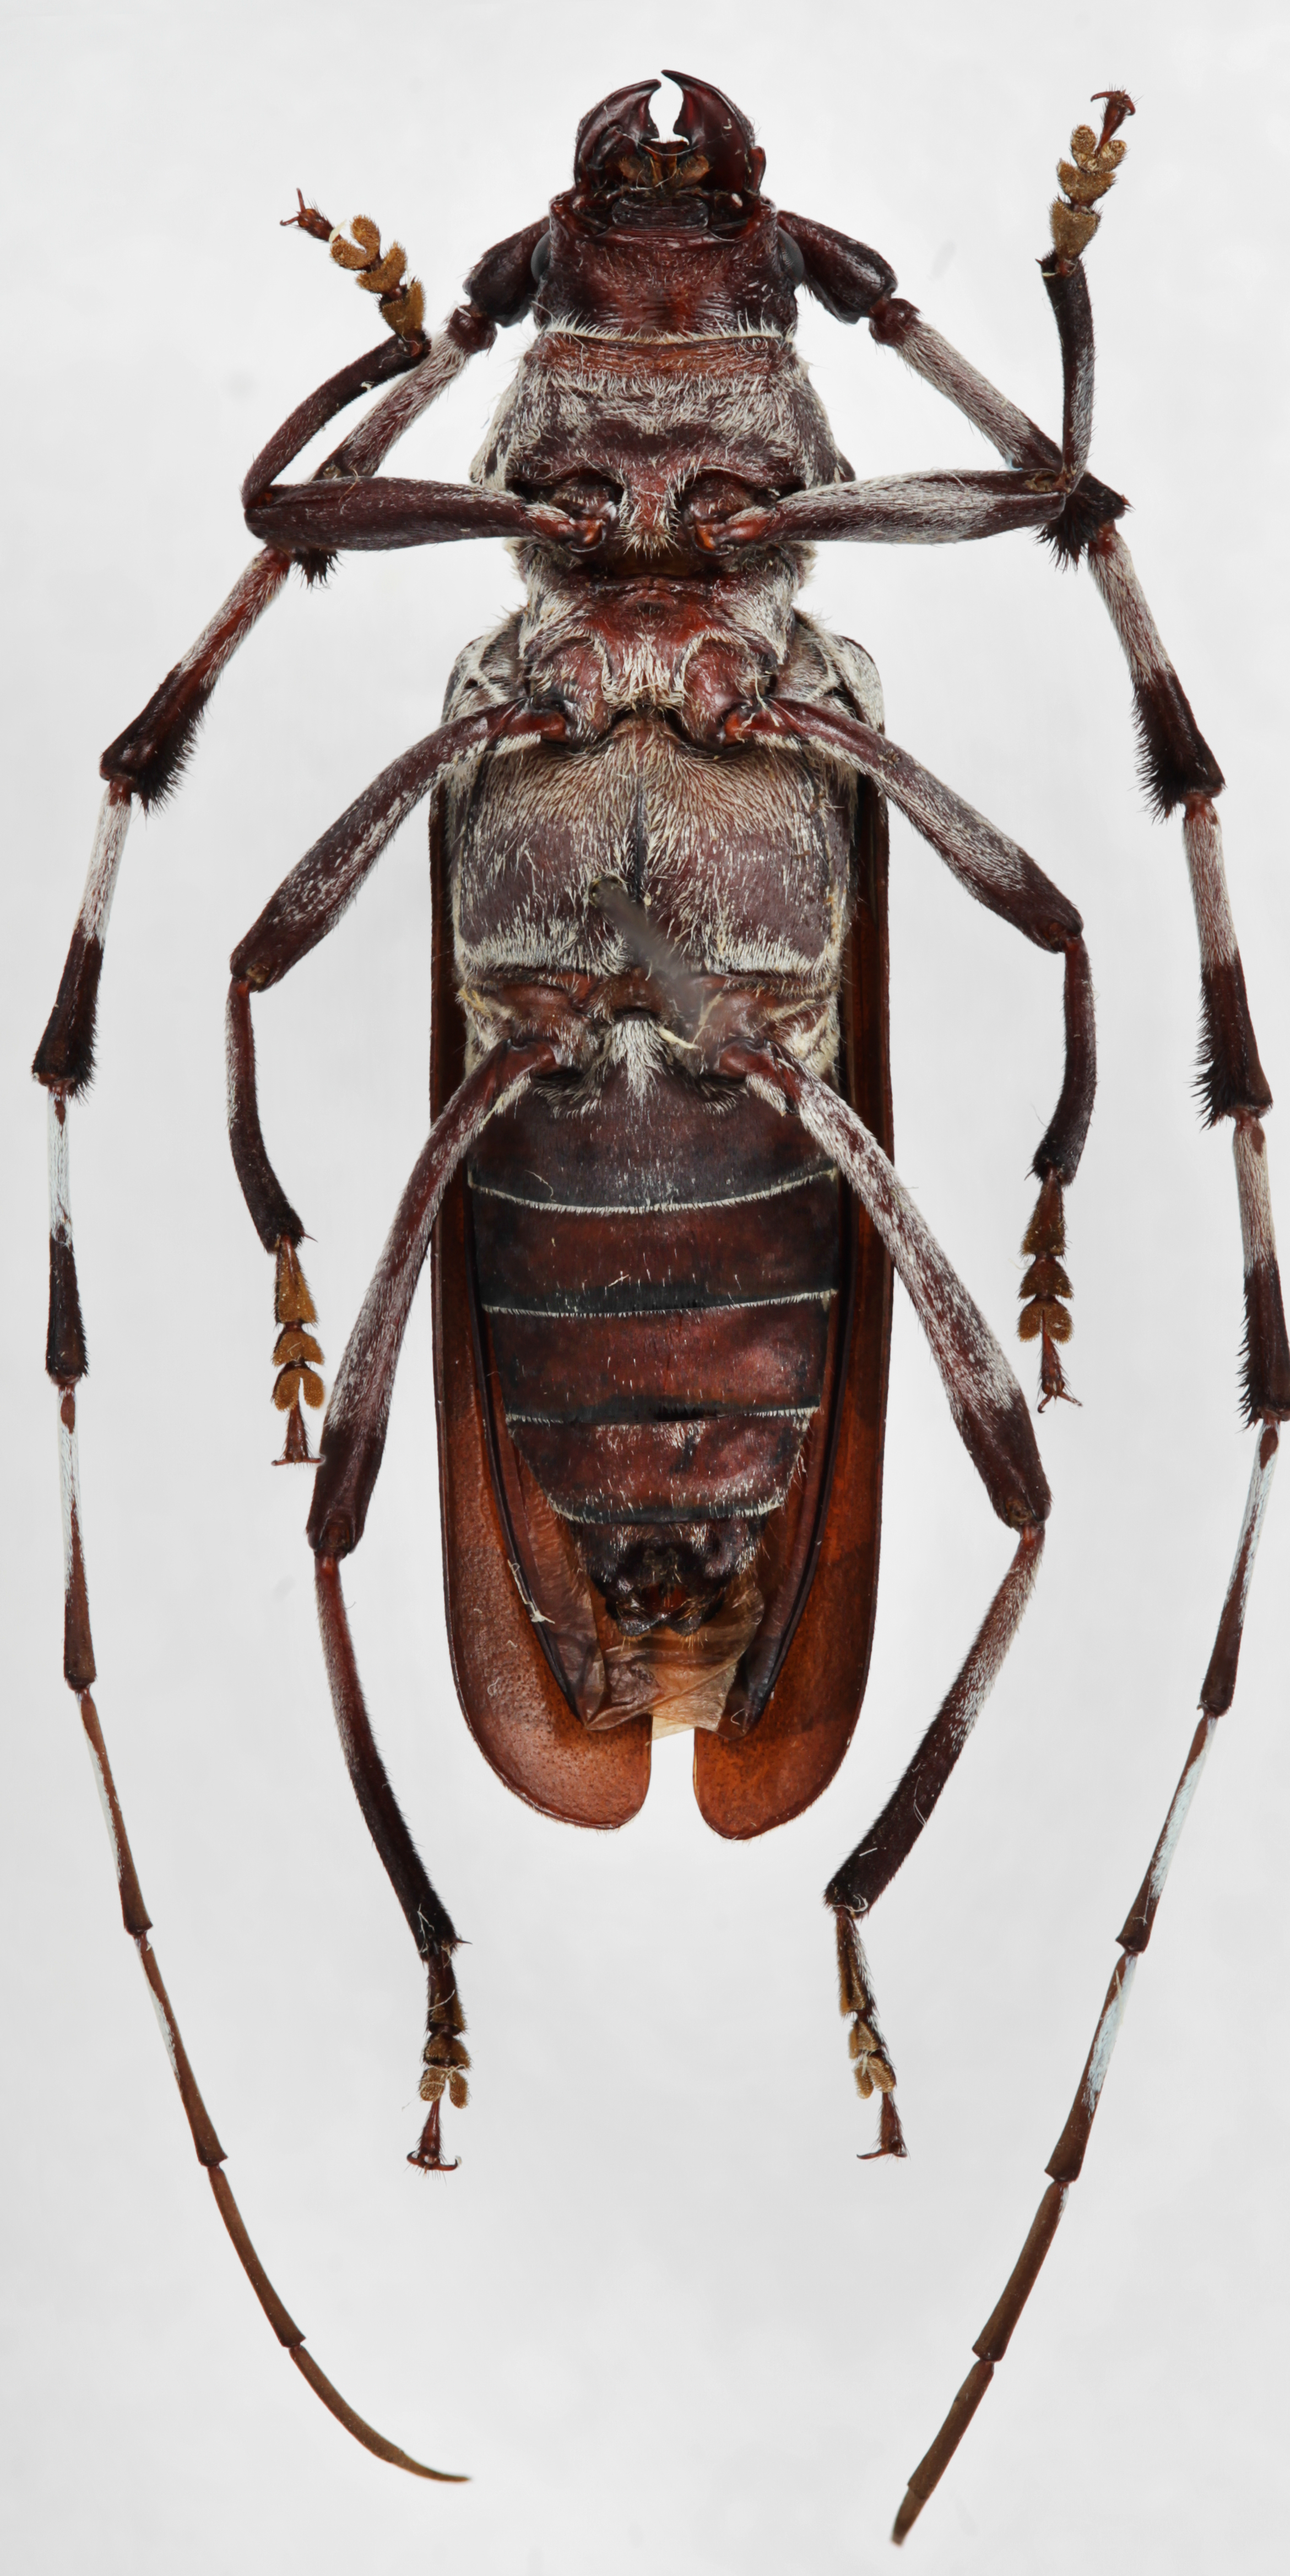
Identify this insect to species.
Rosalia funebris
